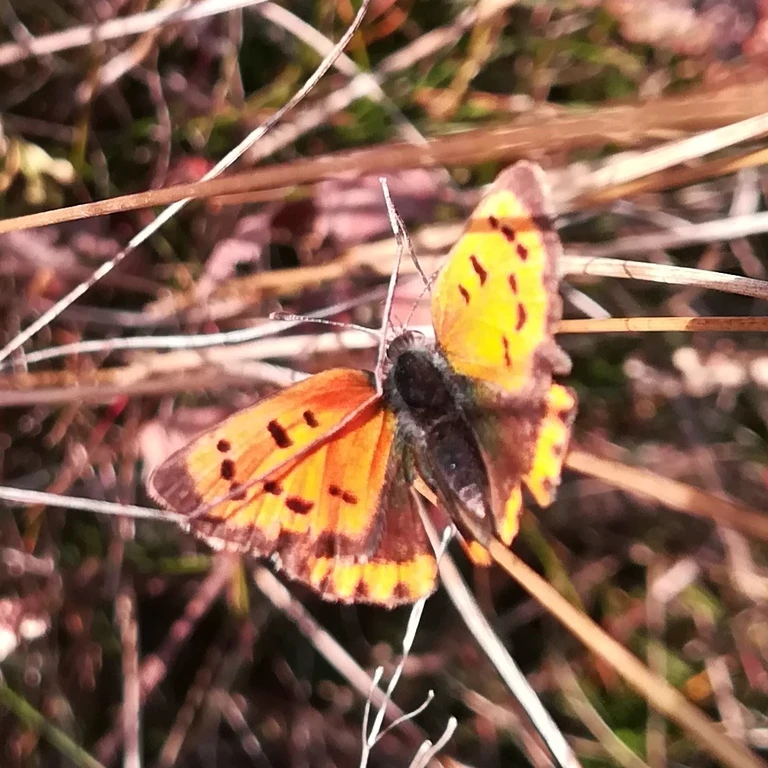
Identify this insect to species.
Lycaena phlaeas
